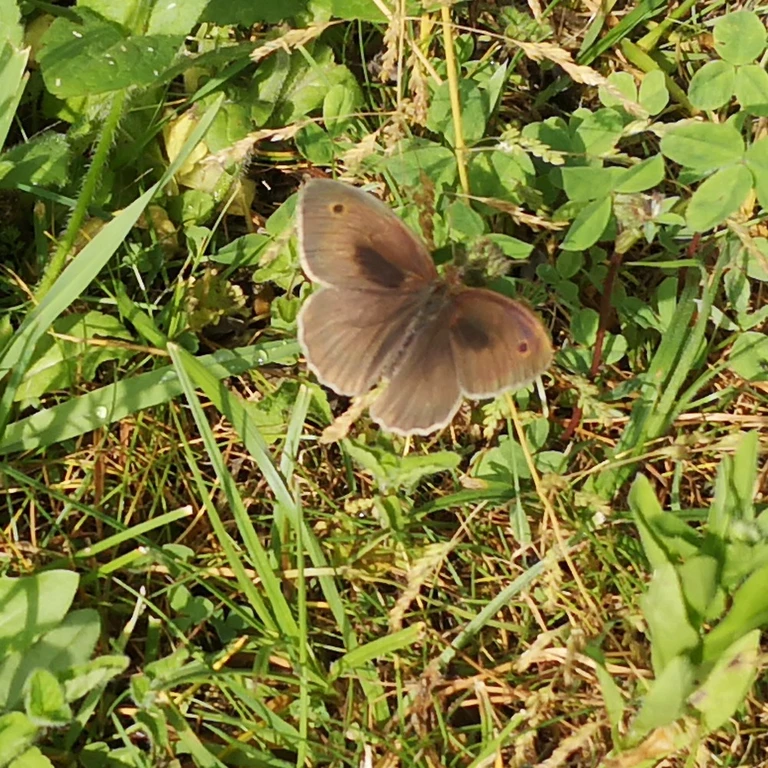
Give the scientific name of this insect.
Maniola jurtina
